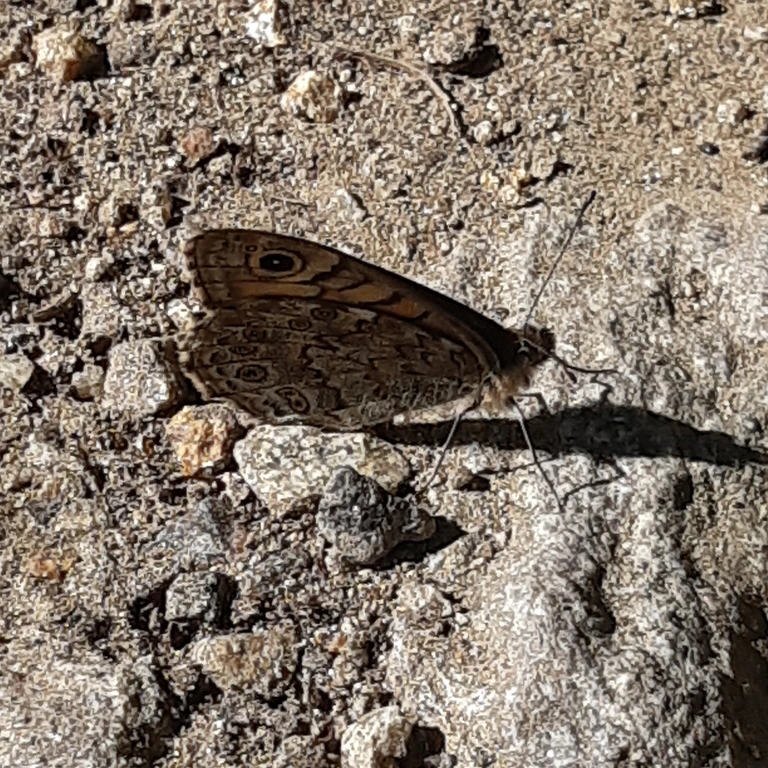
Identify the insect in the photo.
Lasiommata megera (also Pararge megera)
